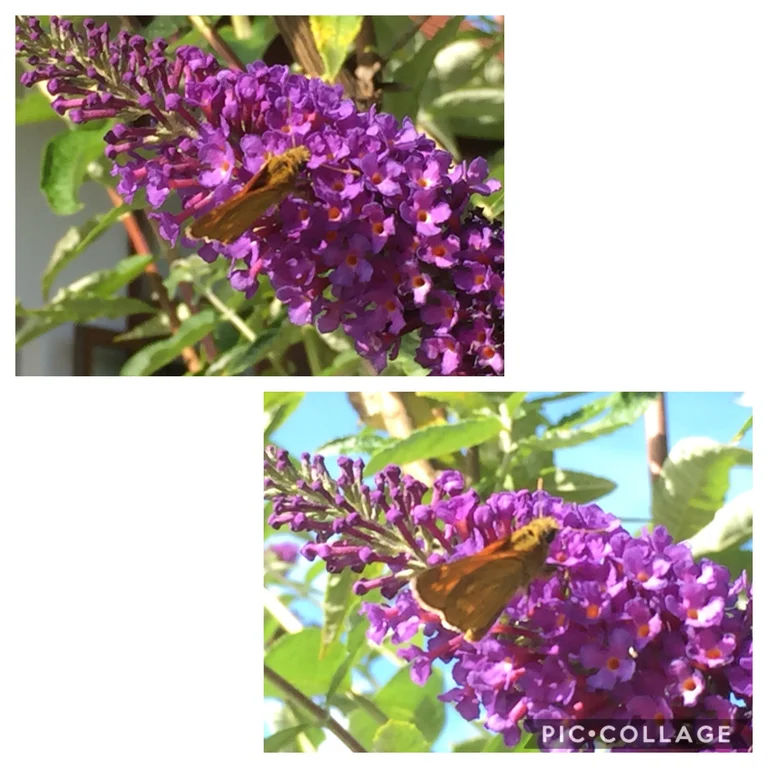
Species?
Ochlodes sylvanus (also Ochlodes venata)
